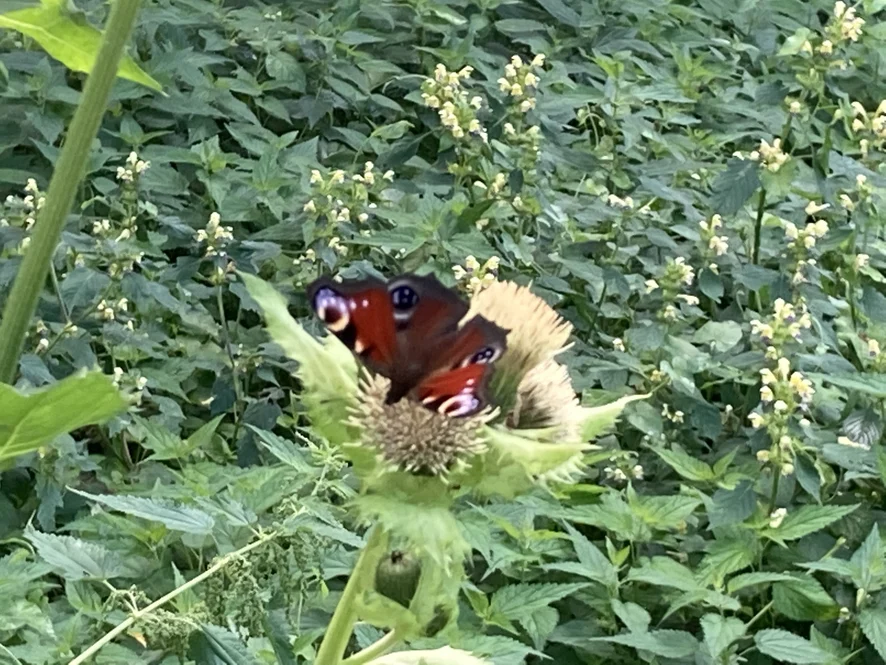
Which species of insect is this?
Aglais io
